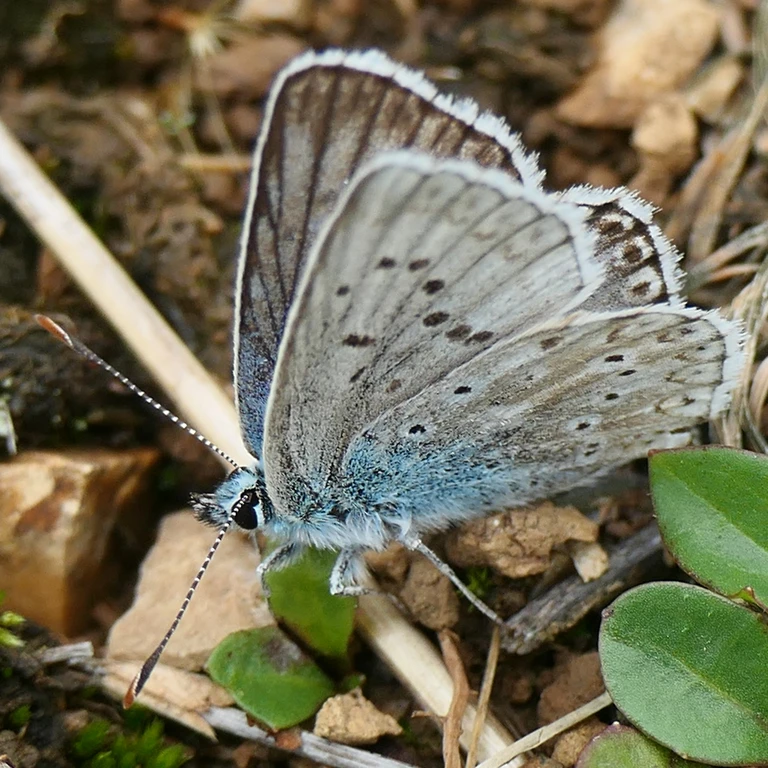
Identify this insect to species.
Lysandra coridon
